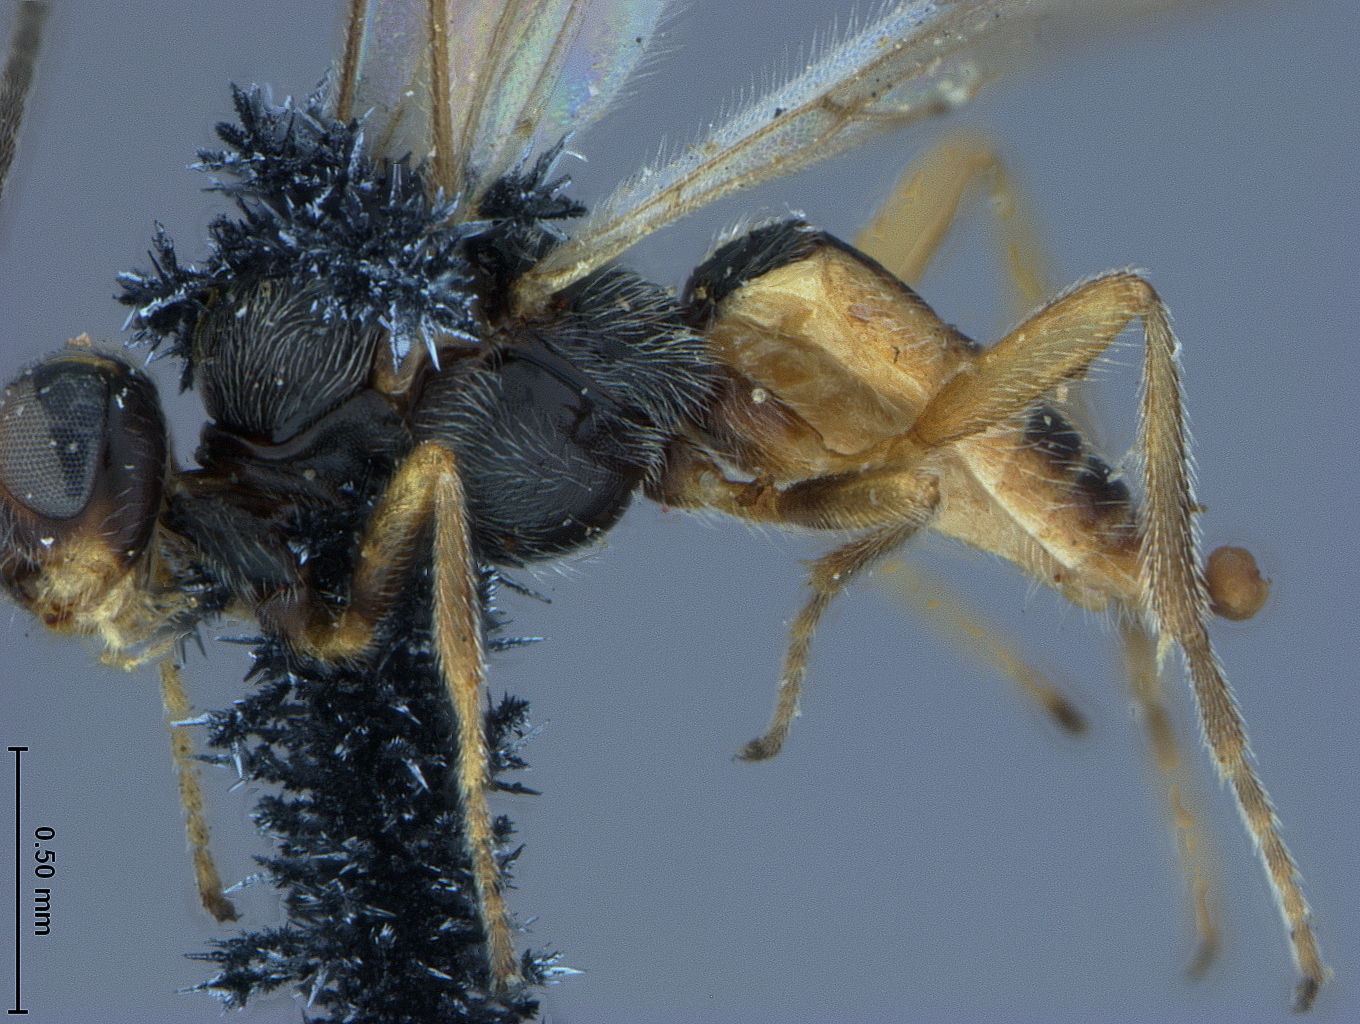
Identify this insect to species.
Bracon notaticeps
